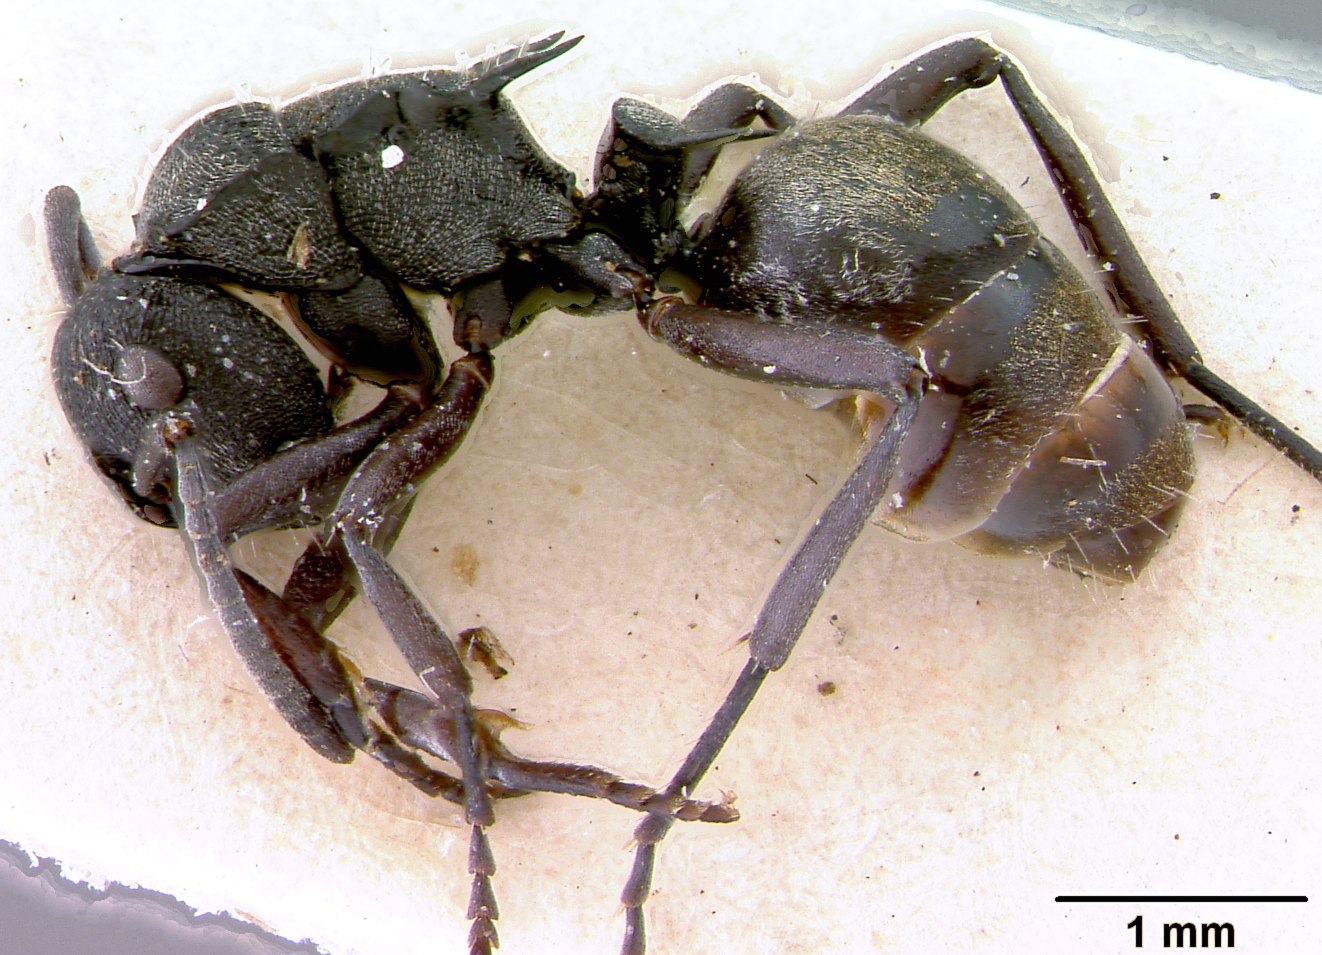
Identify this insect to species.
Polyrhachis anguliceps
